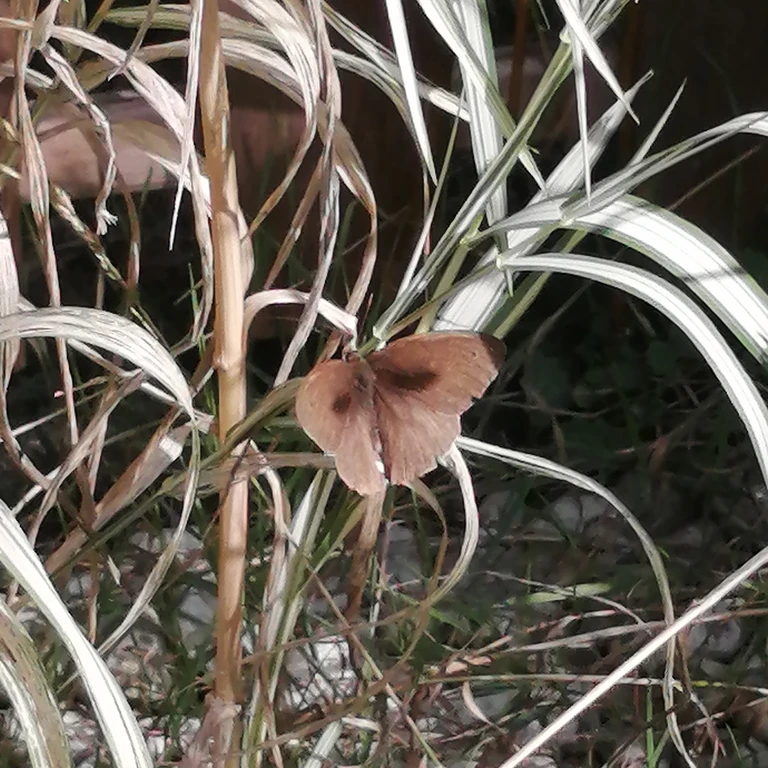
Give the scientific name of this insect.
Maniola jurtina
